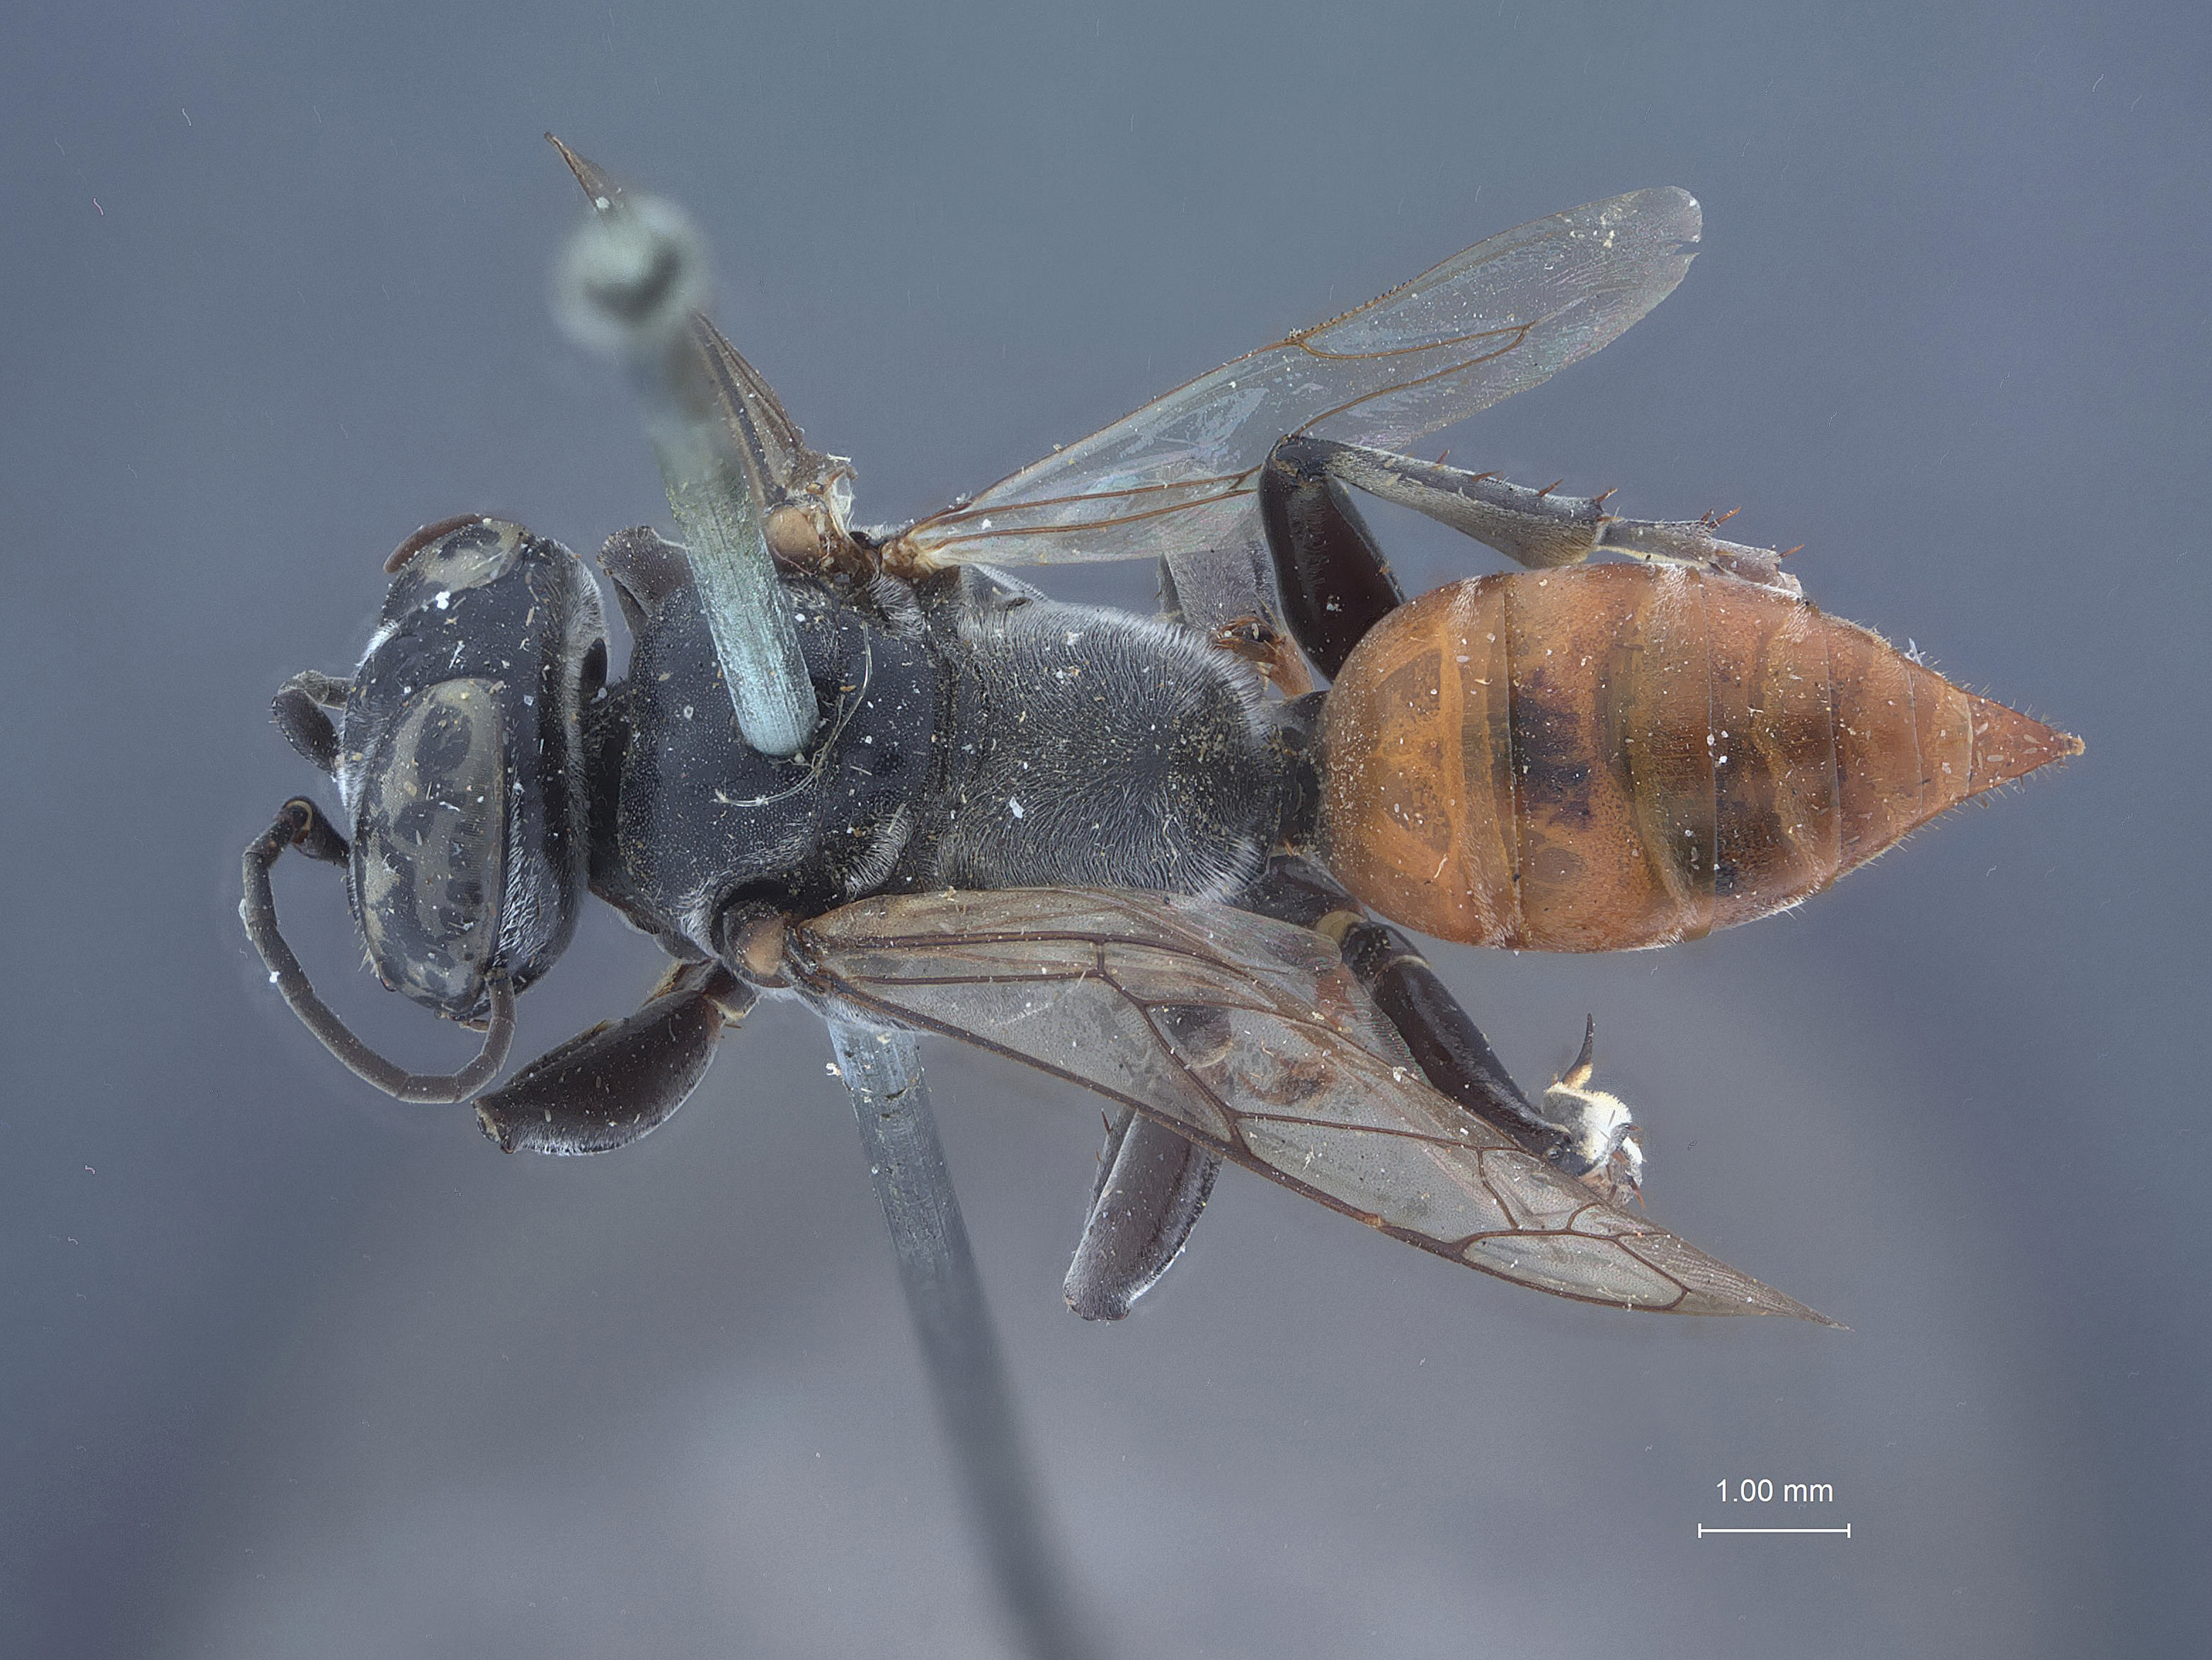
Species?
Tachysphex neomexicanus
